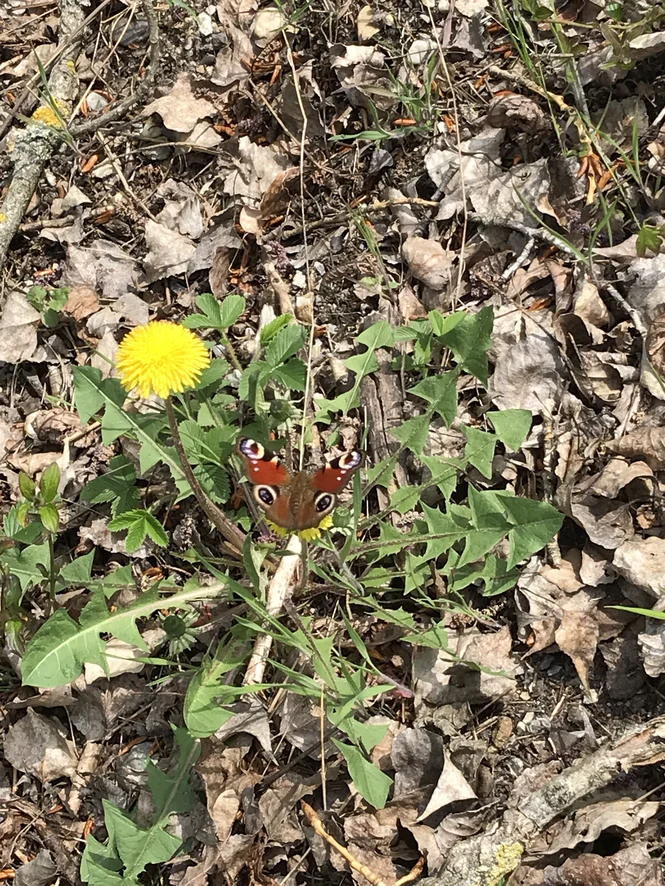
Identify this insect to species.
Aglais io
